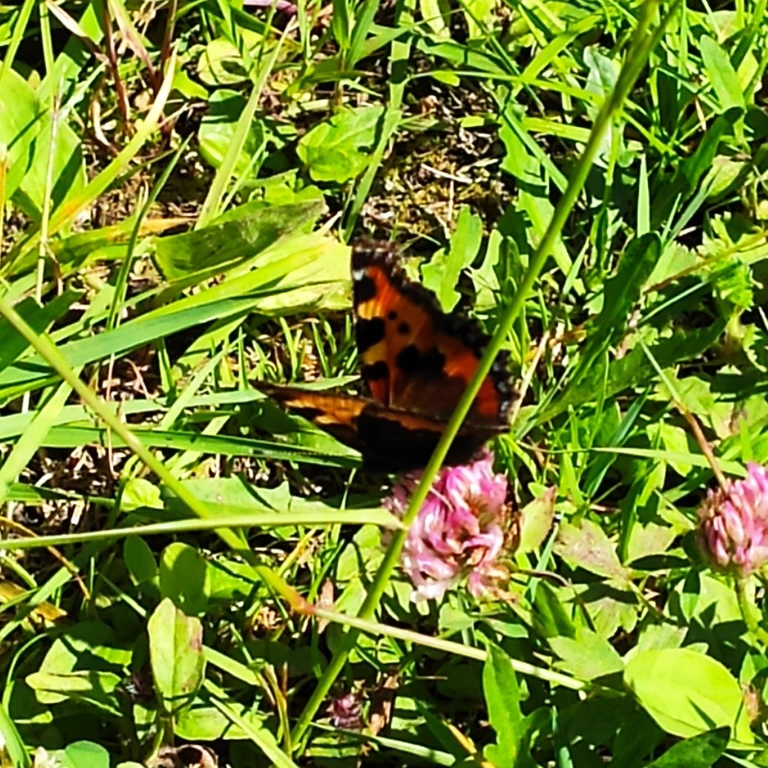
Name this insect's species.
Aglais urticae
